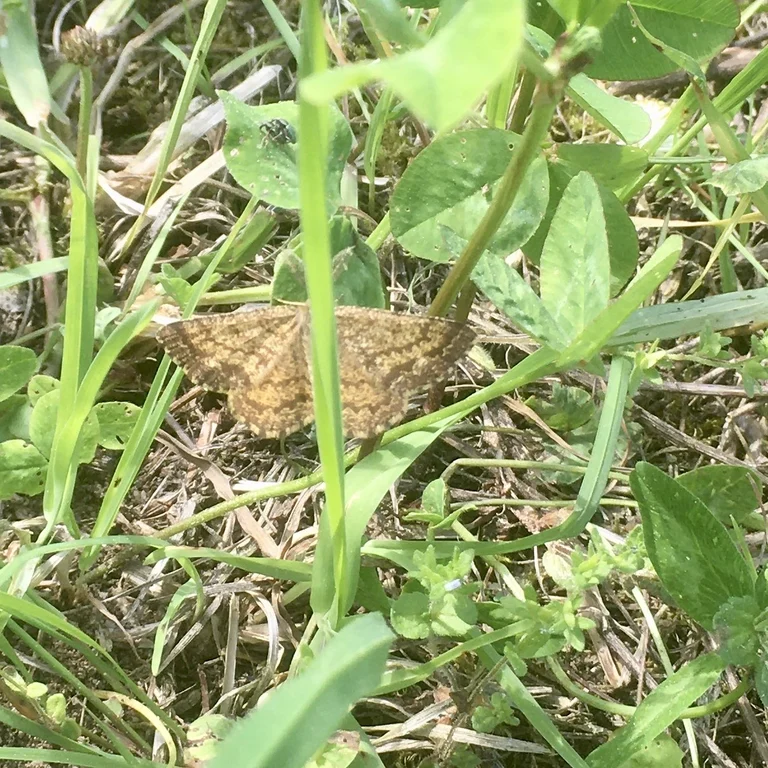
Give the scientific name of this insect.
Ematurga atomaria
